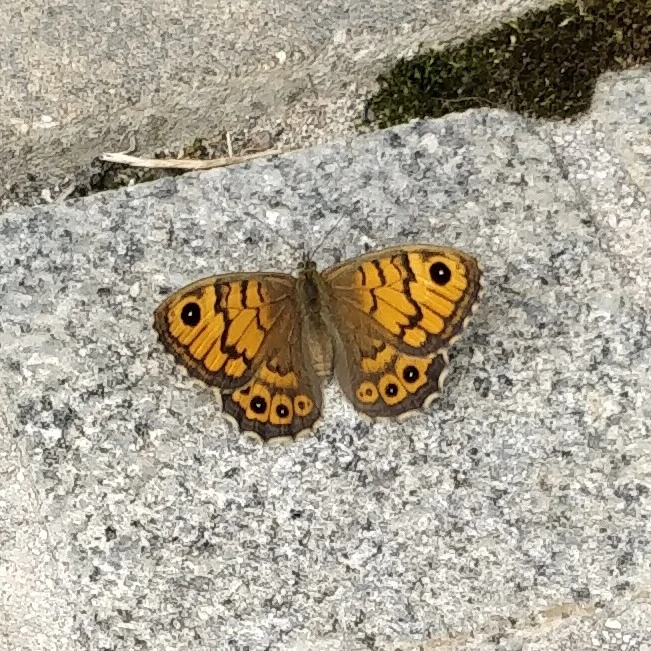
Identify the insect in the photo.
Lasiommata megera (also Pararge megera)
